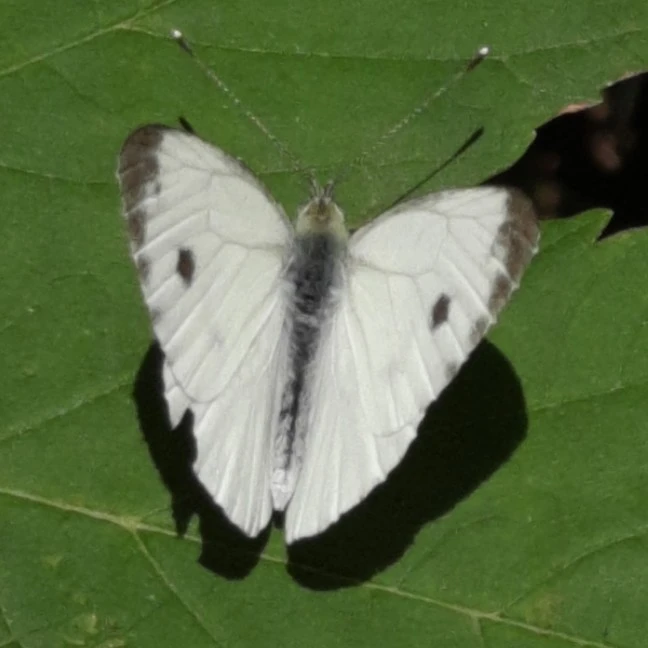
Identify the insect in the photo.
Pieris napi
